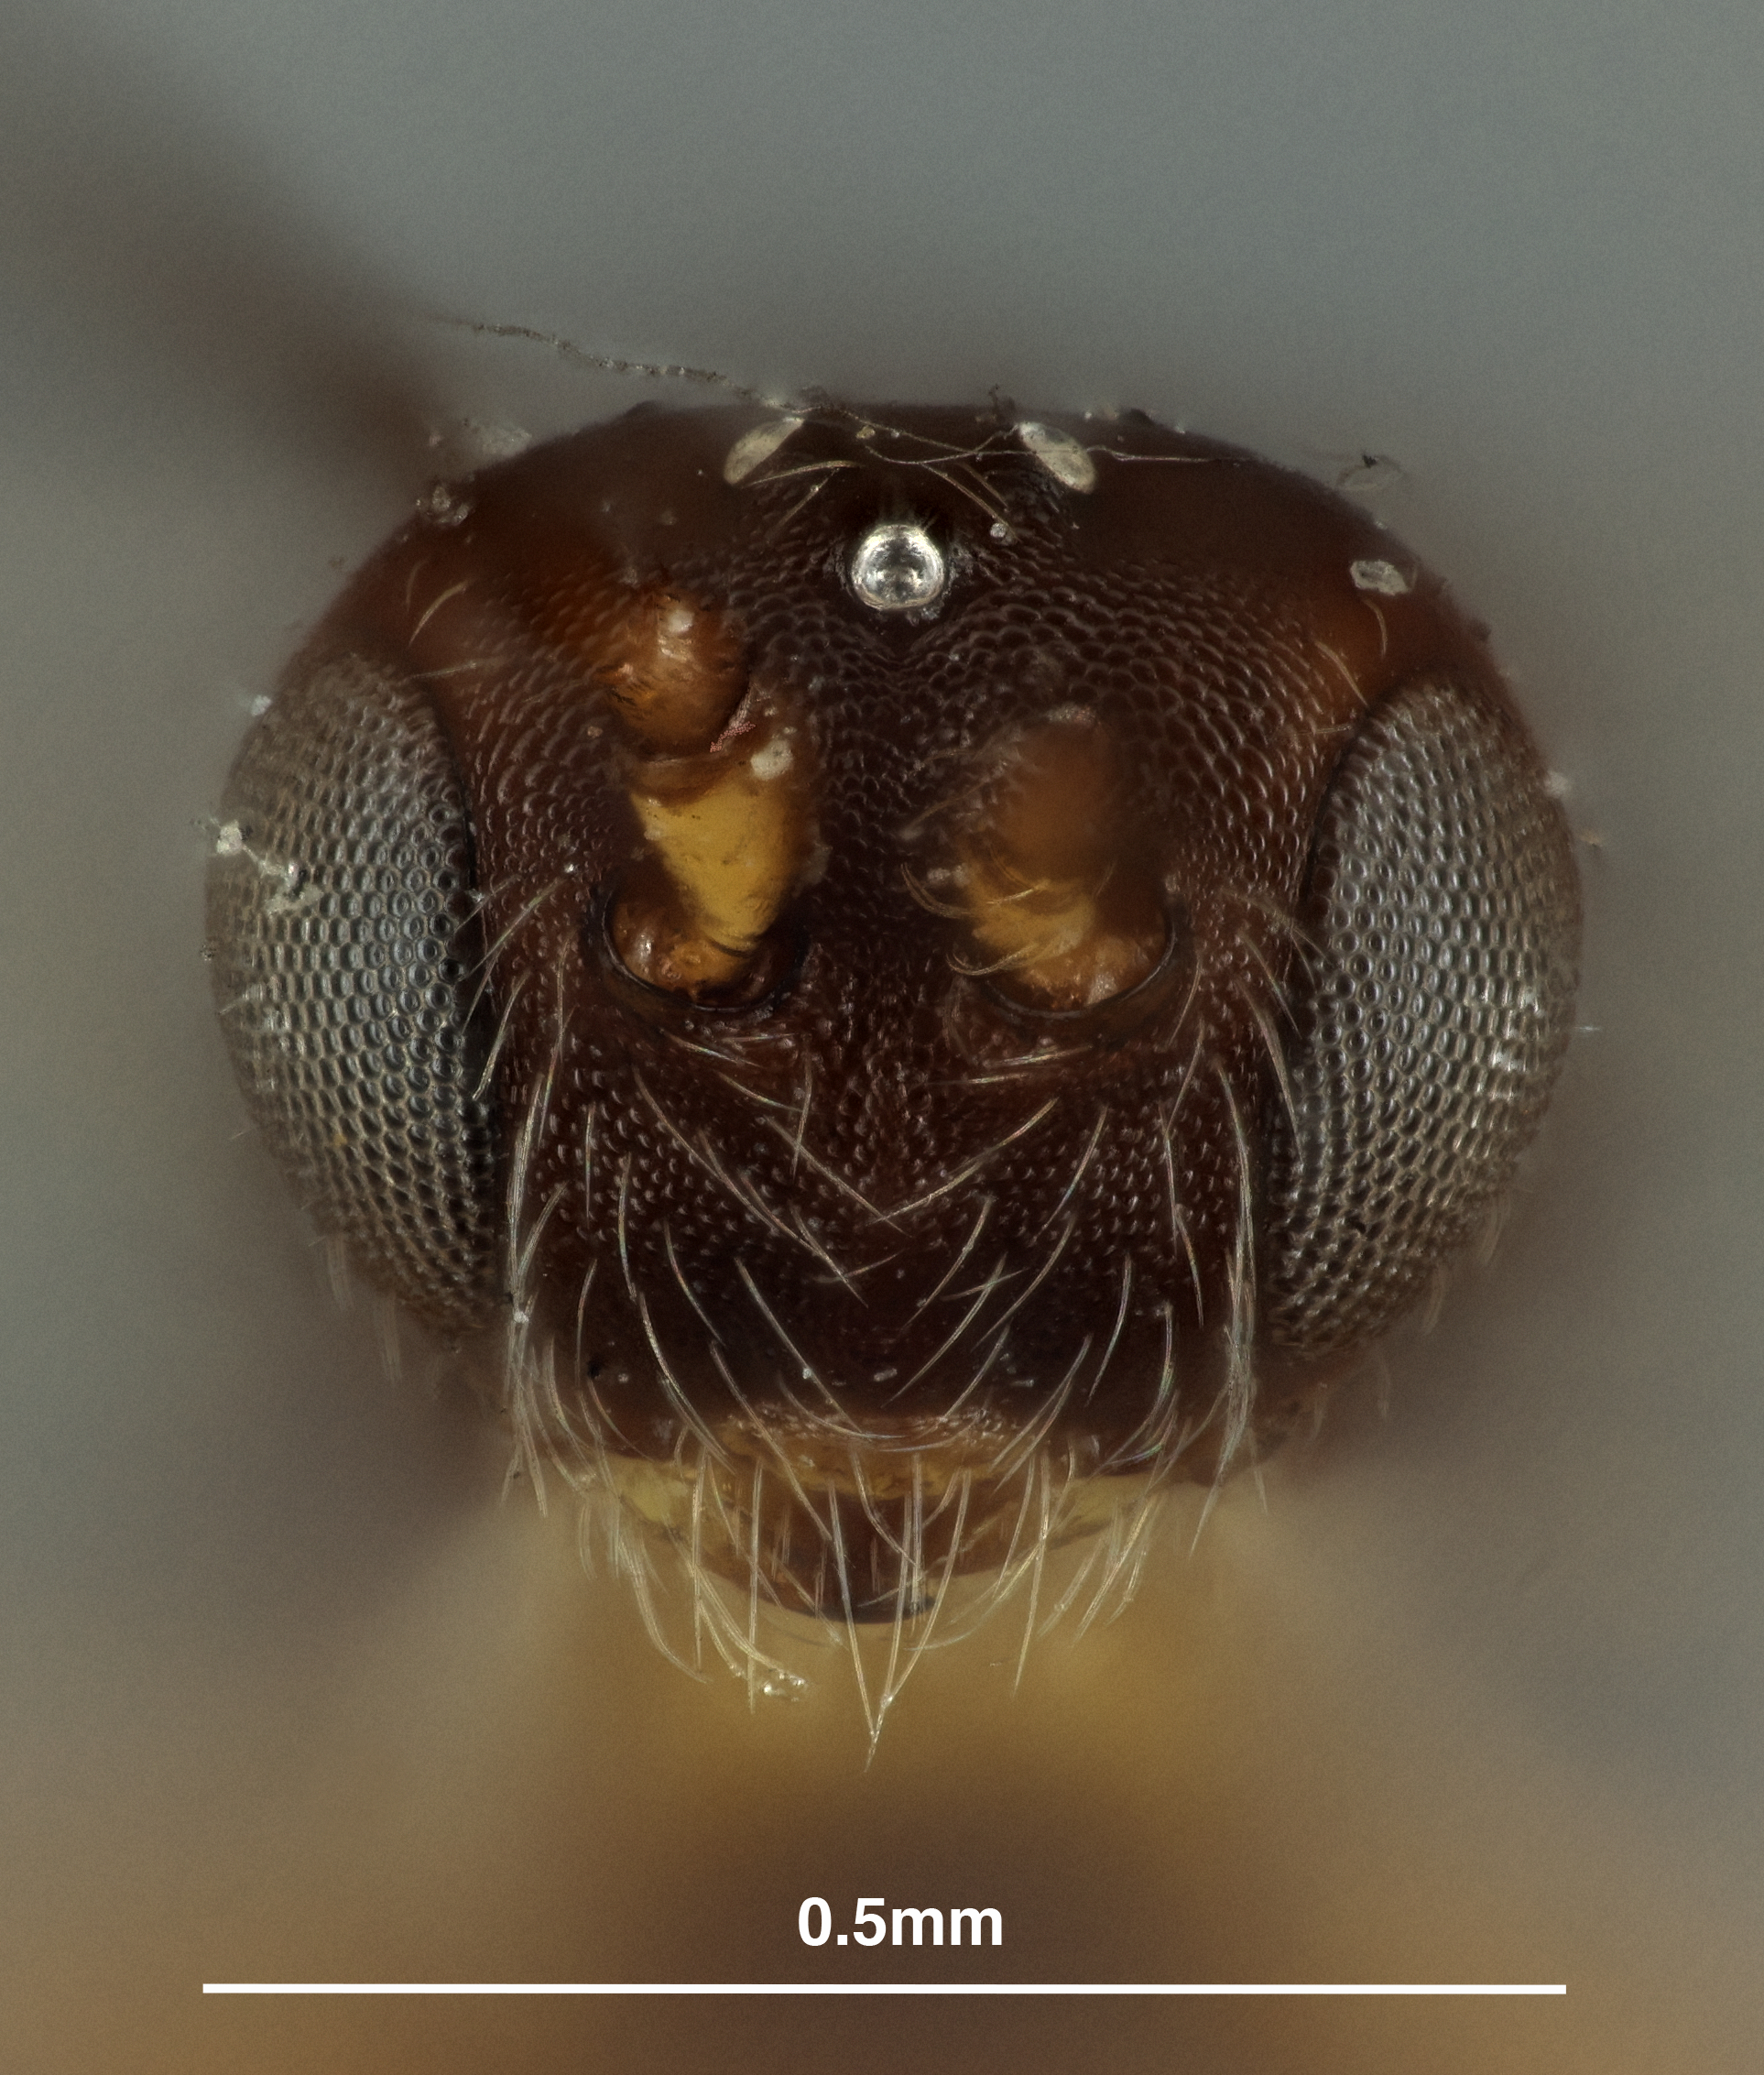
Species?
Opius coriaceus
